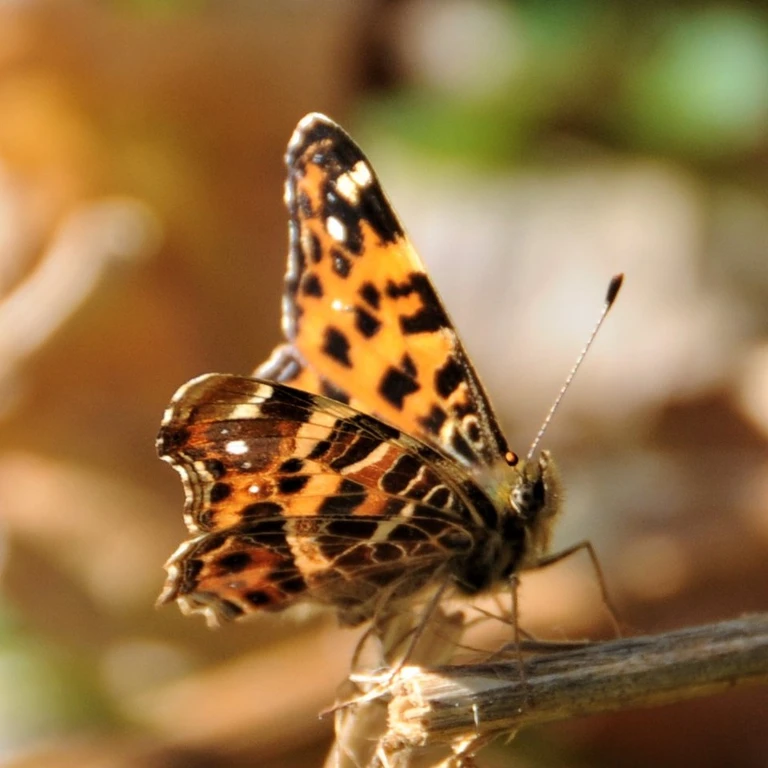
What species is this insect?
Araschnia levana
